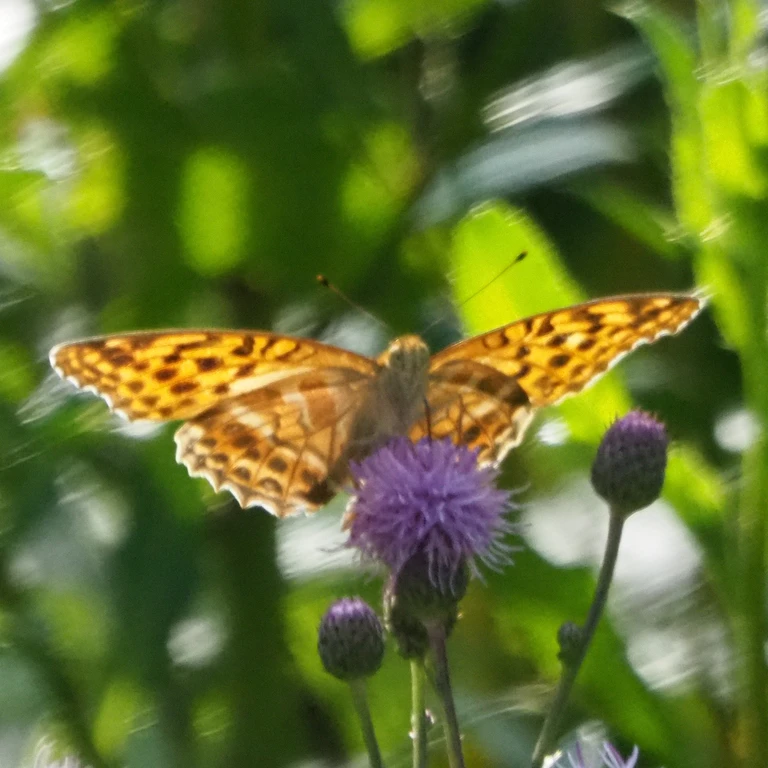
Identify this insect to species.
Argynnis paphia
